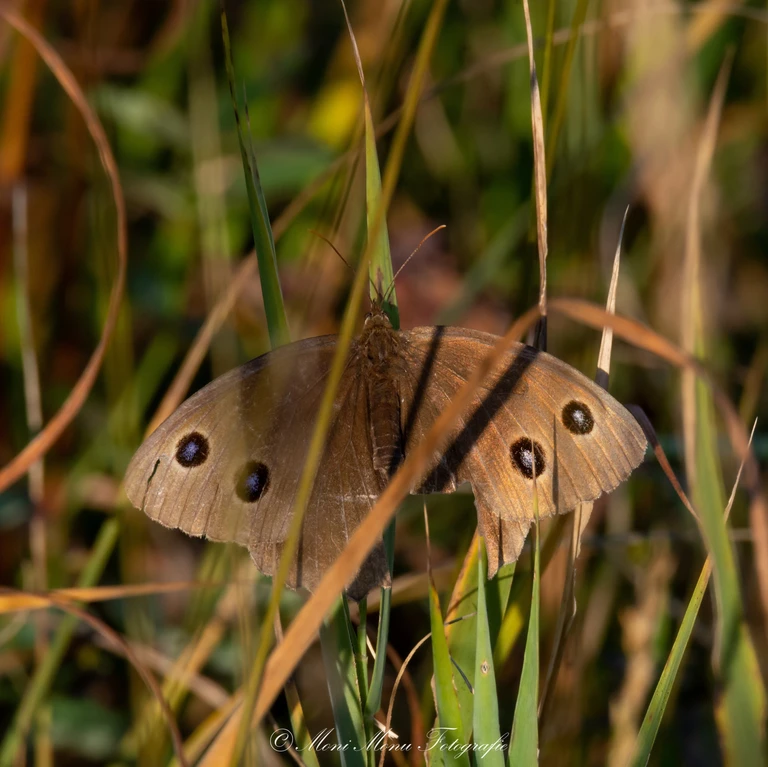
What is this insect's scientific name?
Minois dryas
